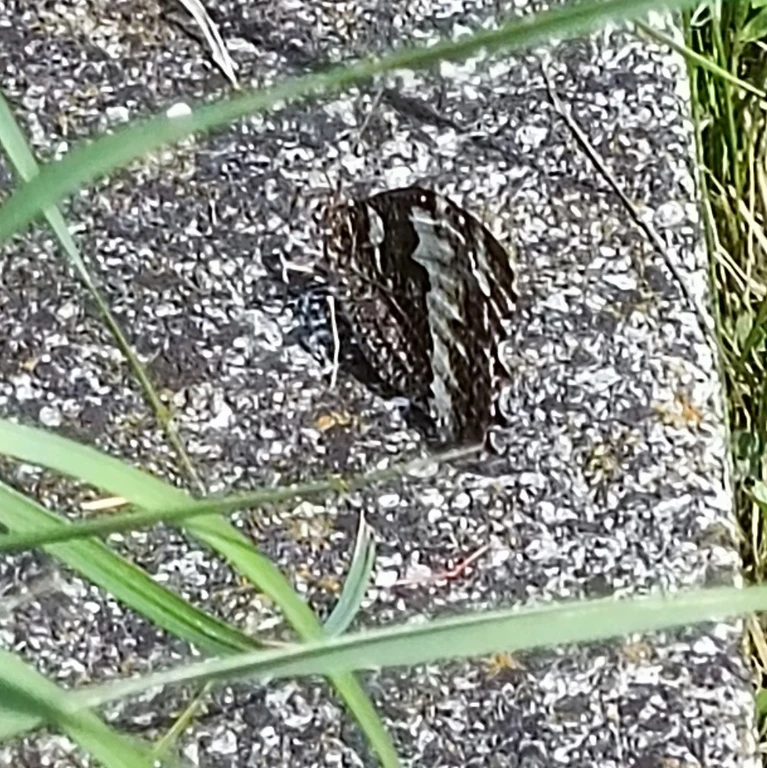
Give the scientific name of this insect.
Brintesia circe
